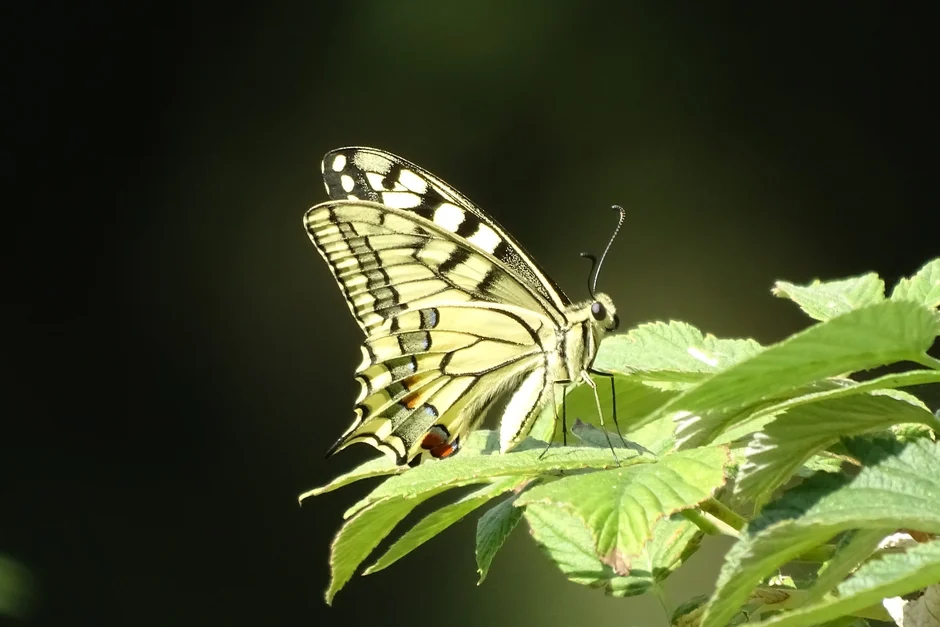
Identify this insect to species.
Papilio machaon
